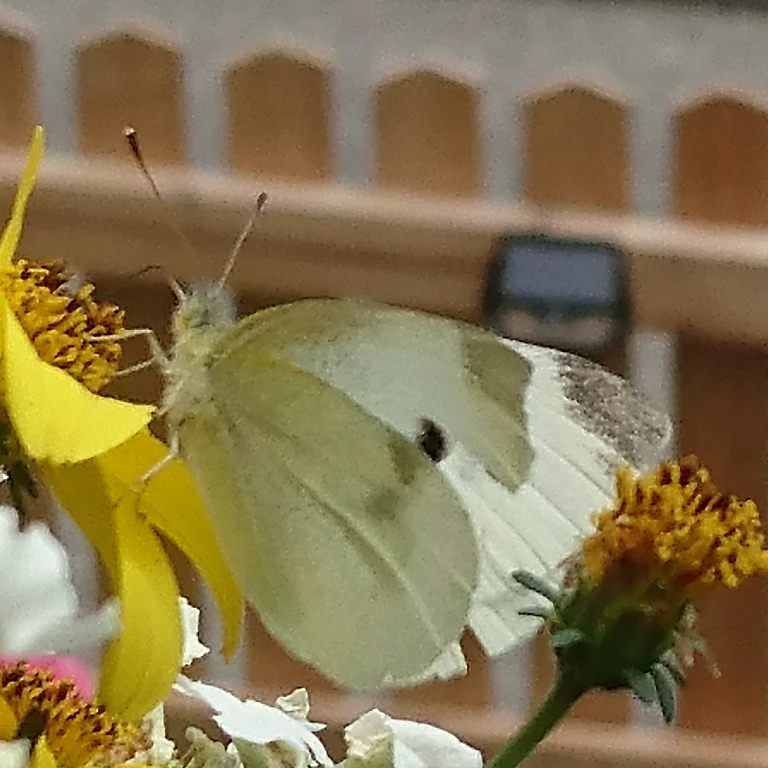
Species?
Pieris rapae
